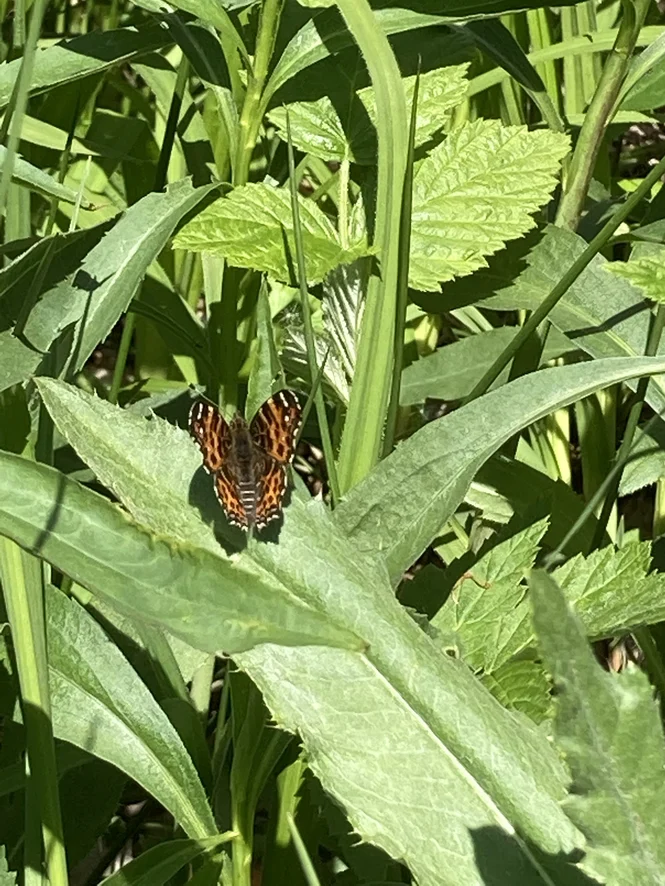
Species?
Araschnia levana
